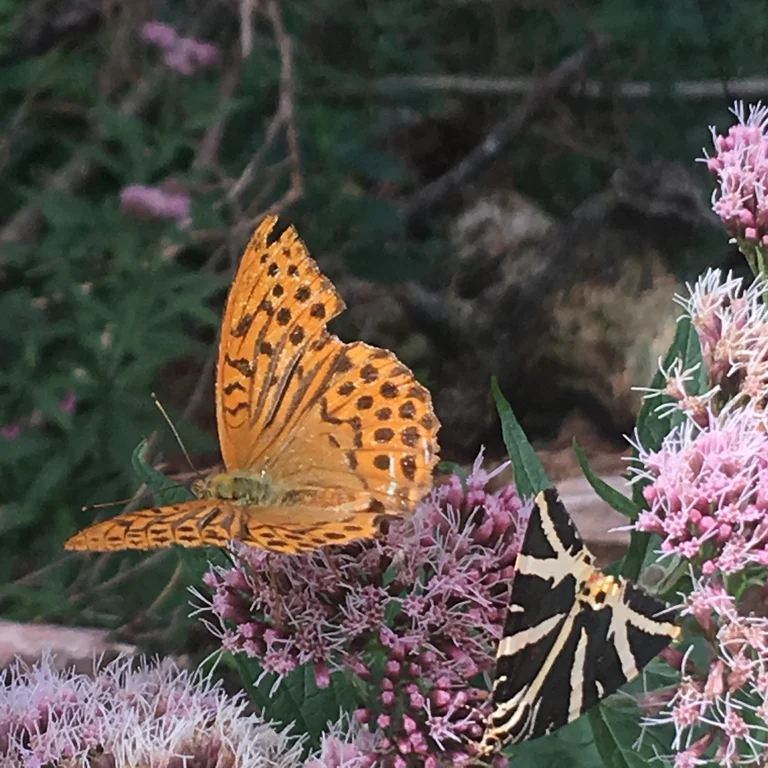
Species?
Argynnis paphia
